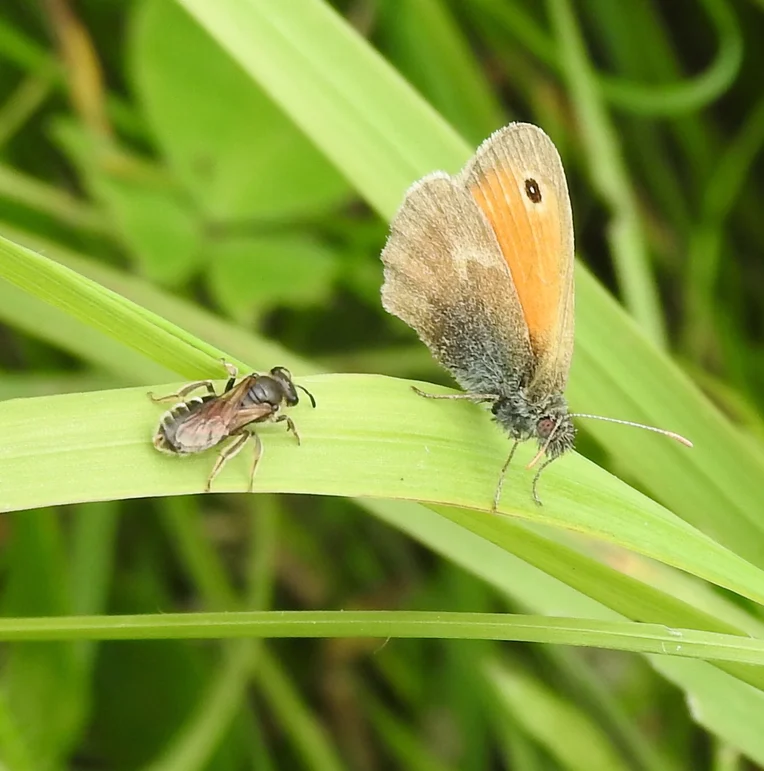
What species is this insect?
Coenonympha pamphilus
